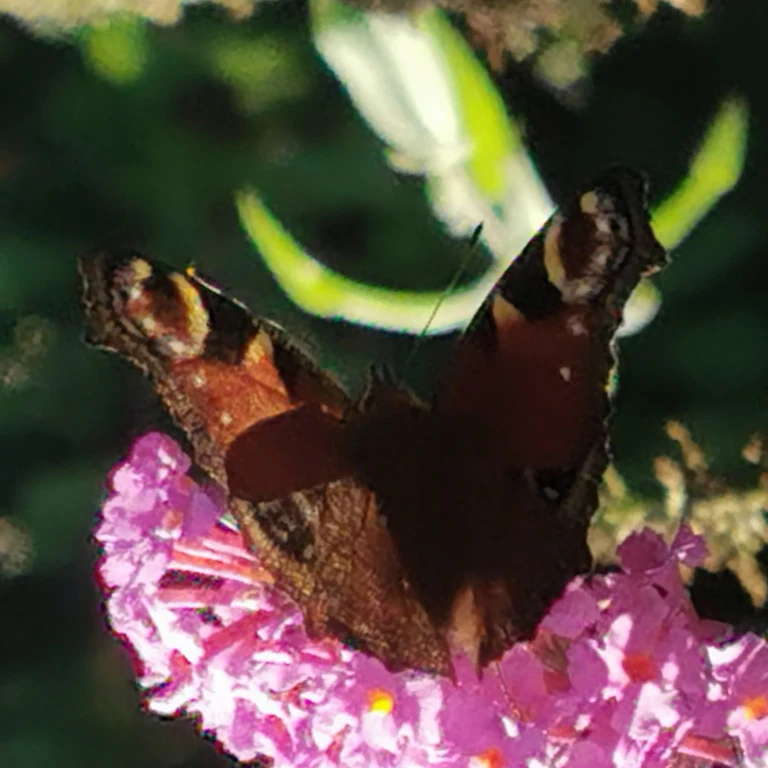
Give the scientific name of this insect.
Aglais io
